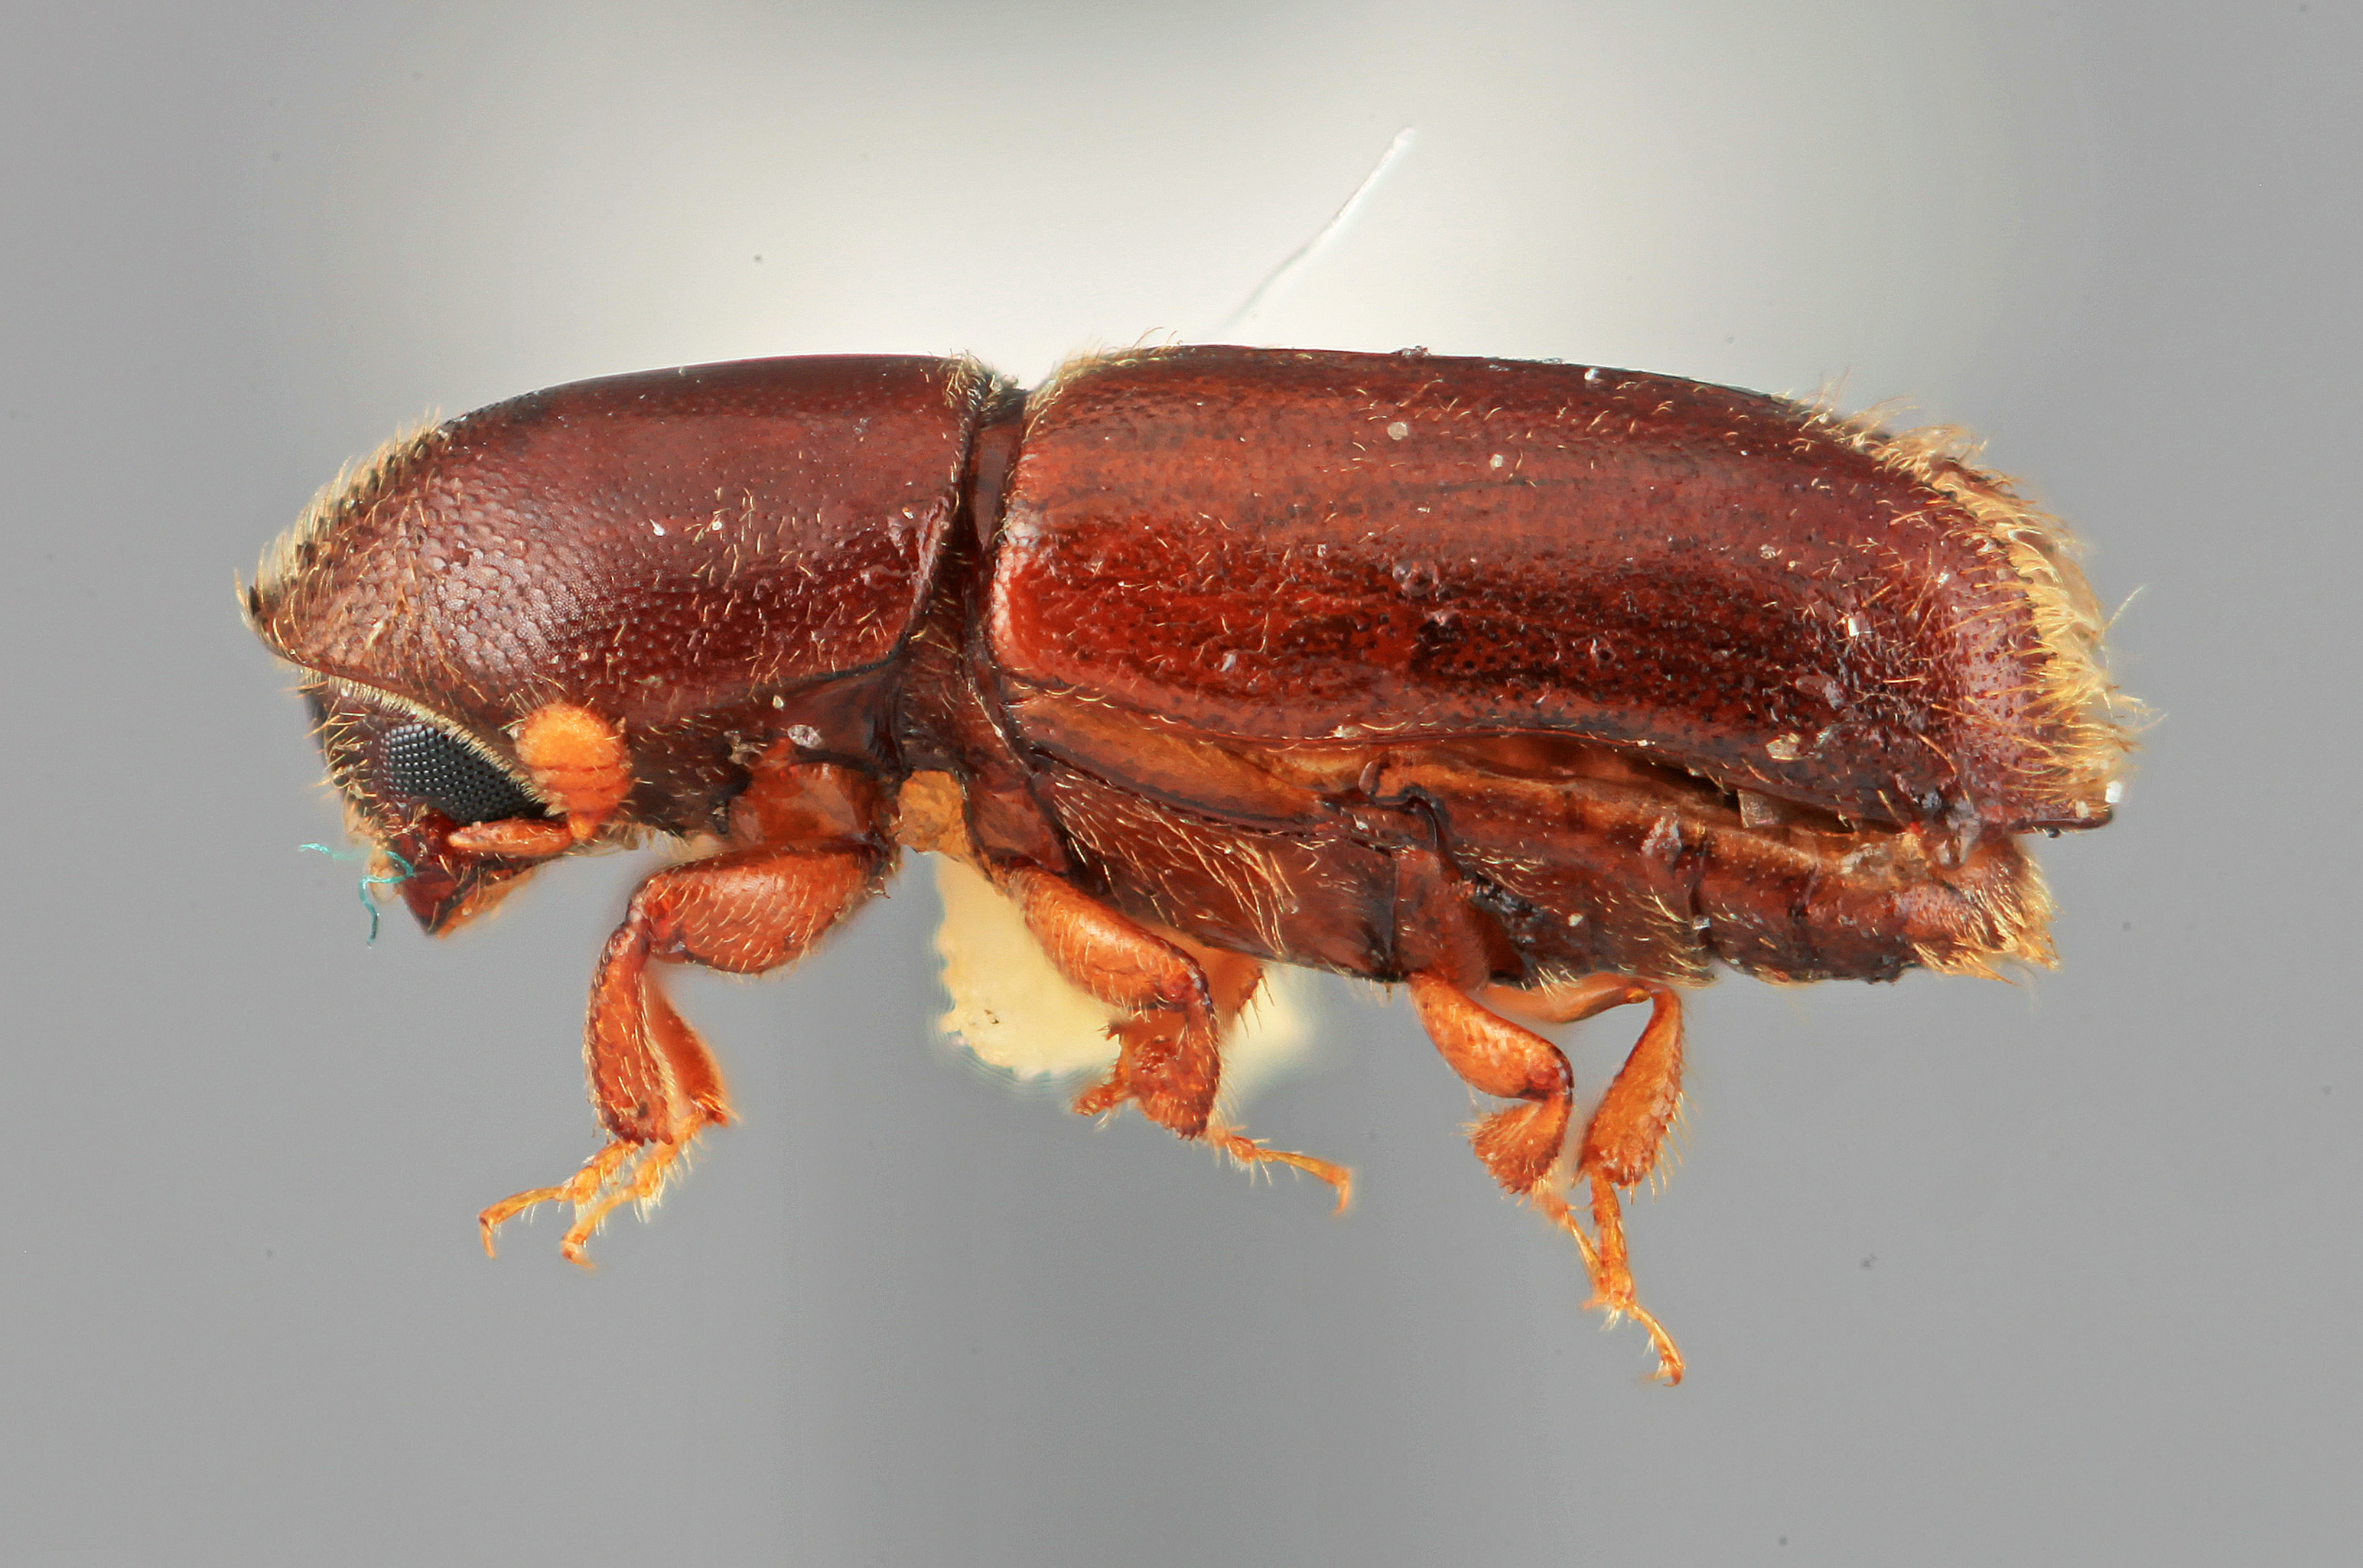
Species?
Gnathotrichus nimifrons
